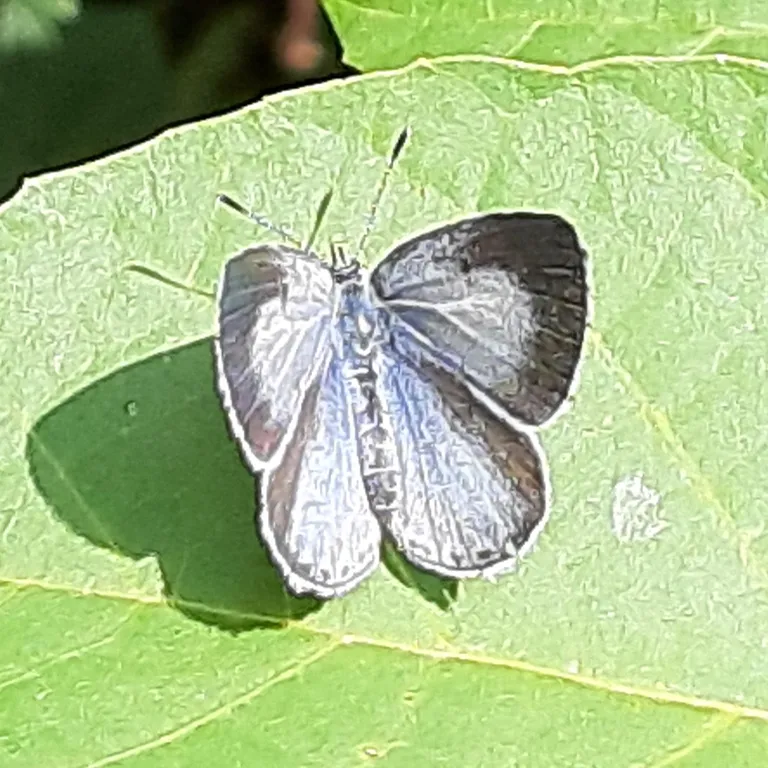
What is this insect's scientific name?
Celastrina argiolus
